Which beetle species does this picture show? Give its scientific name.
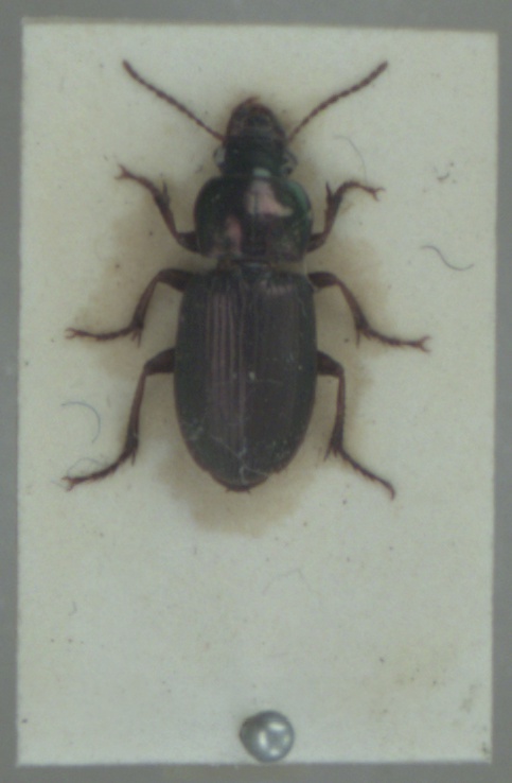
Harpalus affinis
